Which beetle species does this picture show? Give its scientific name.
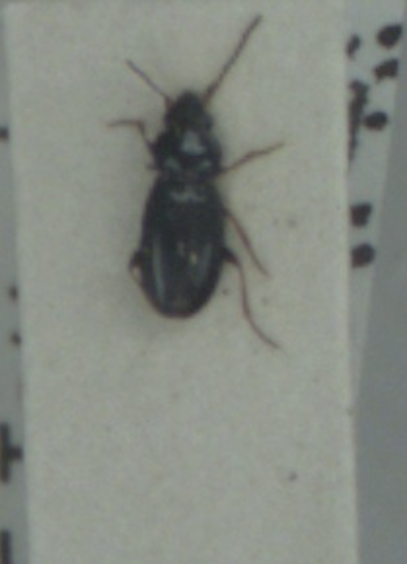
Bembidion obtusum
